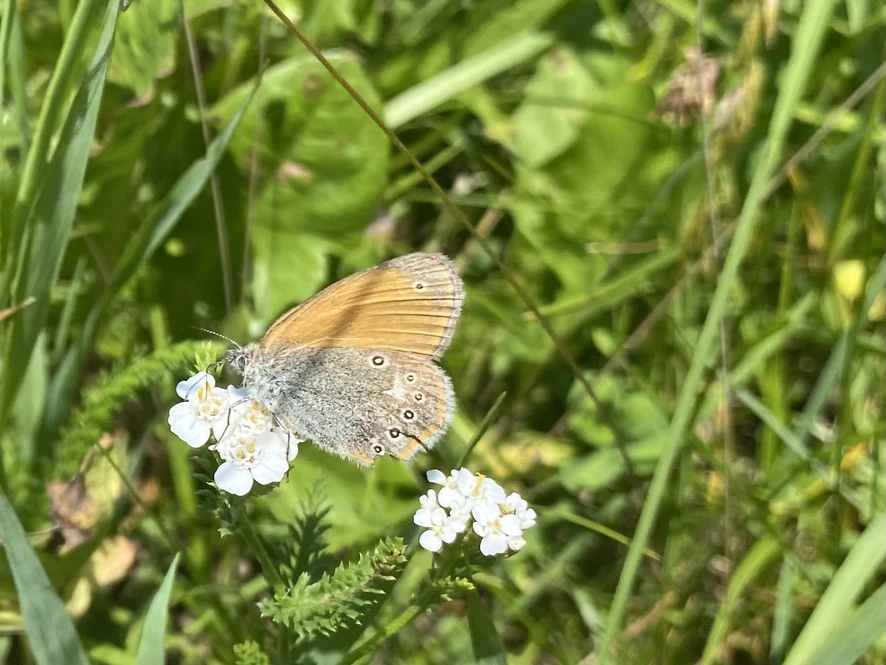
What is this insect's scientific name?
Coenonympha glycerion (also Coenonympha iphis)
